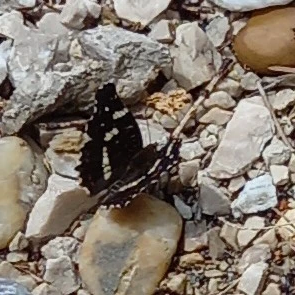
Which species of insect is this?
Araschnia levana
